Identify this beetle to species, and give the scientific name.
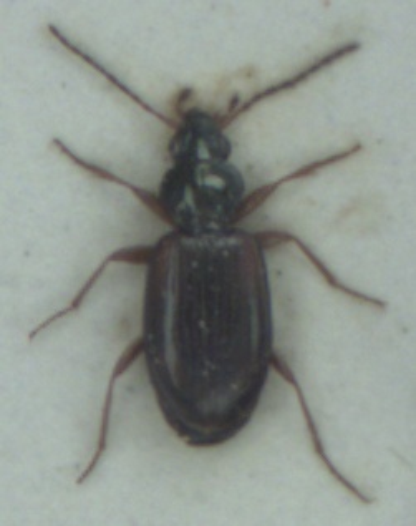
Bembidion tetracolum
